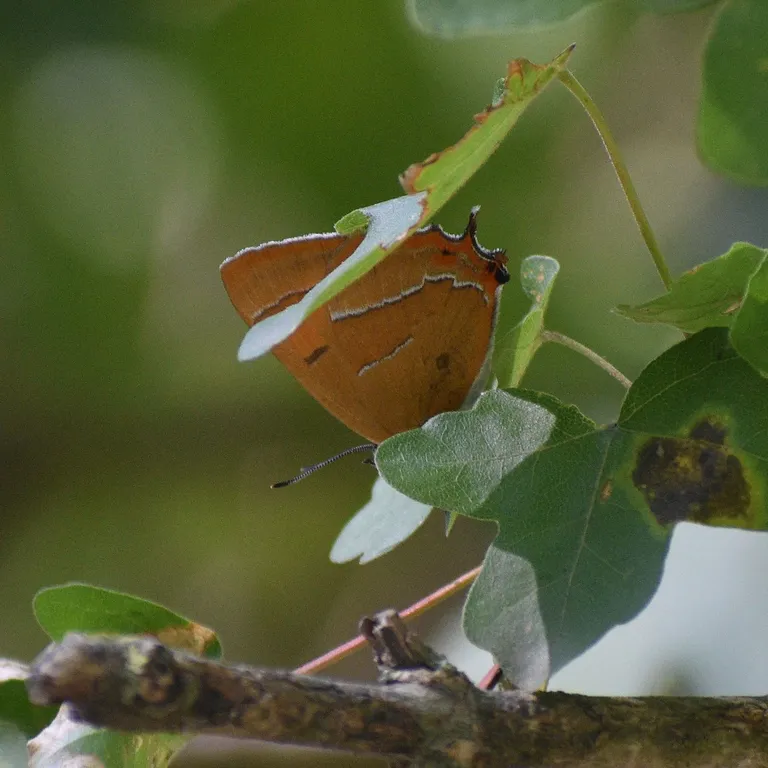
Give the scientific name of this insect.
Thecla betulae
